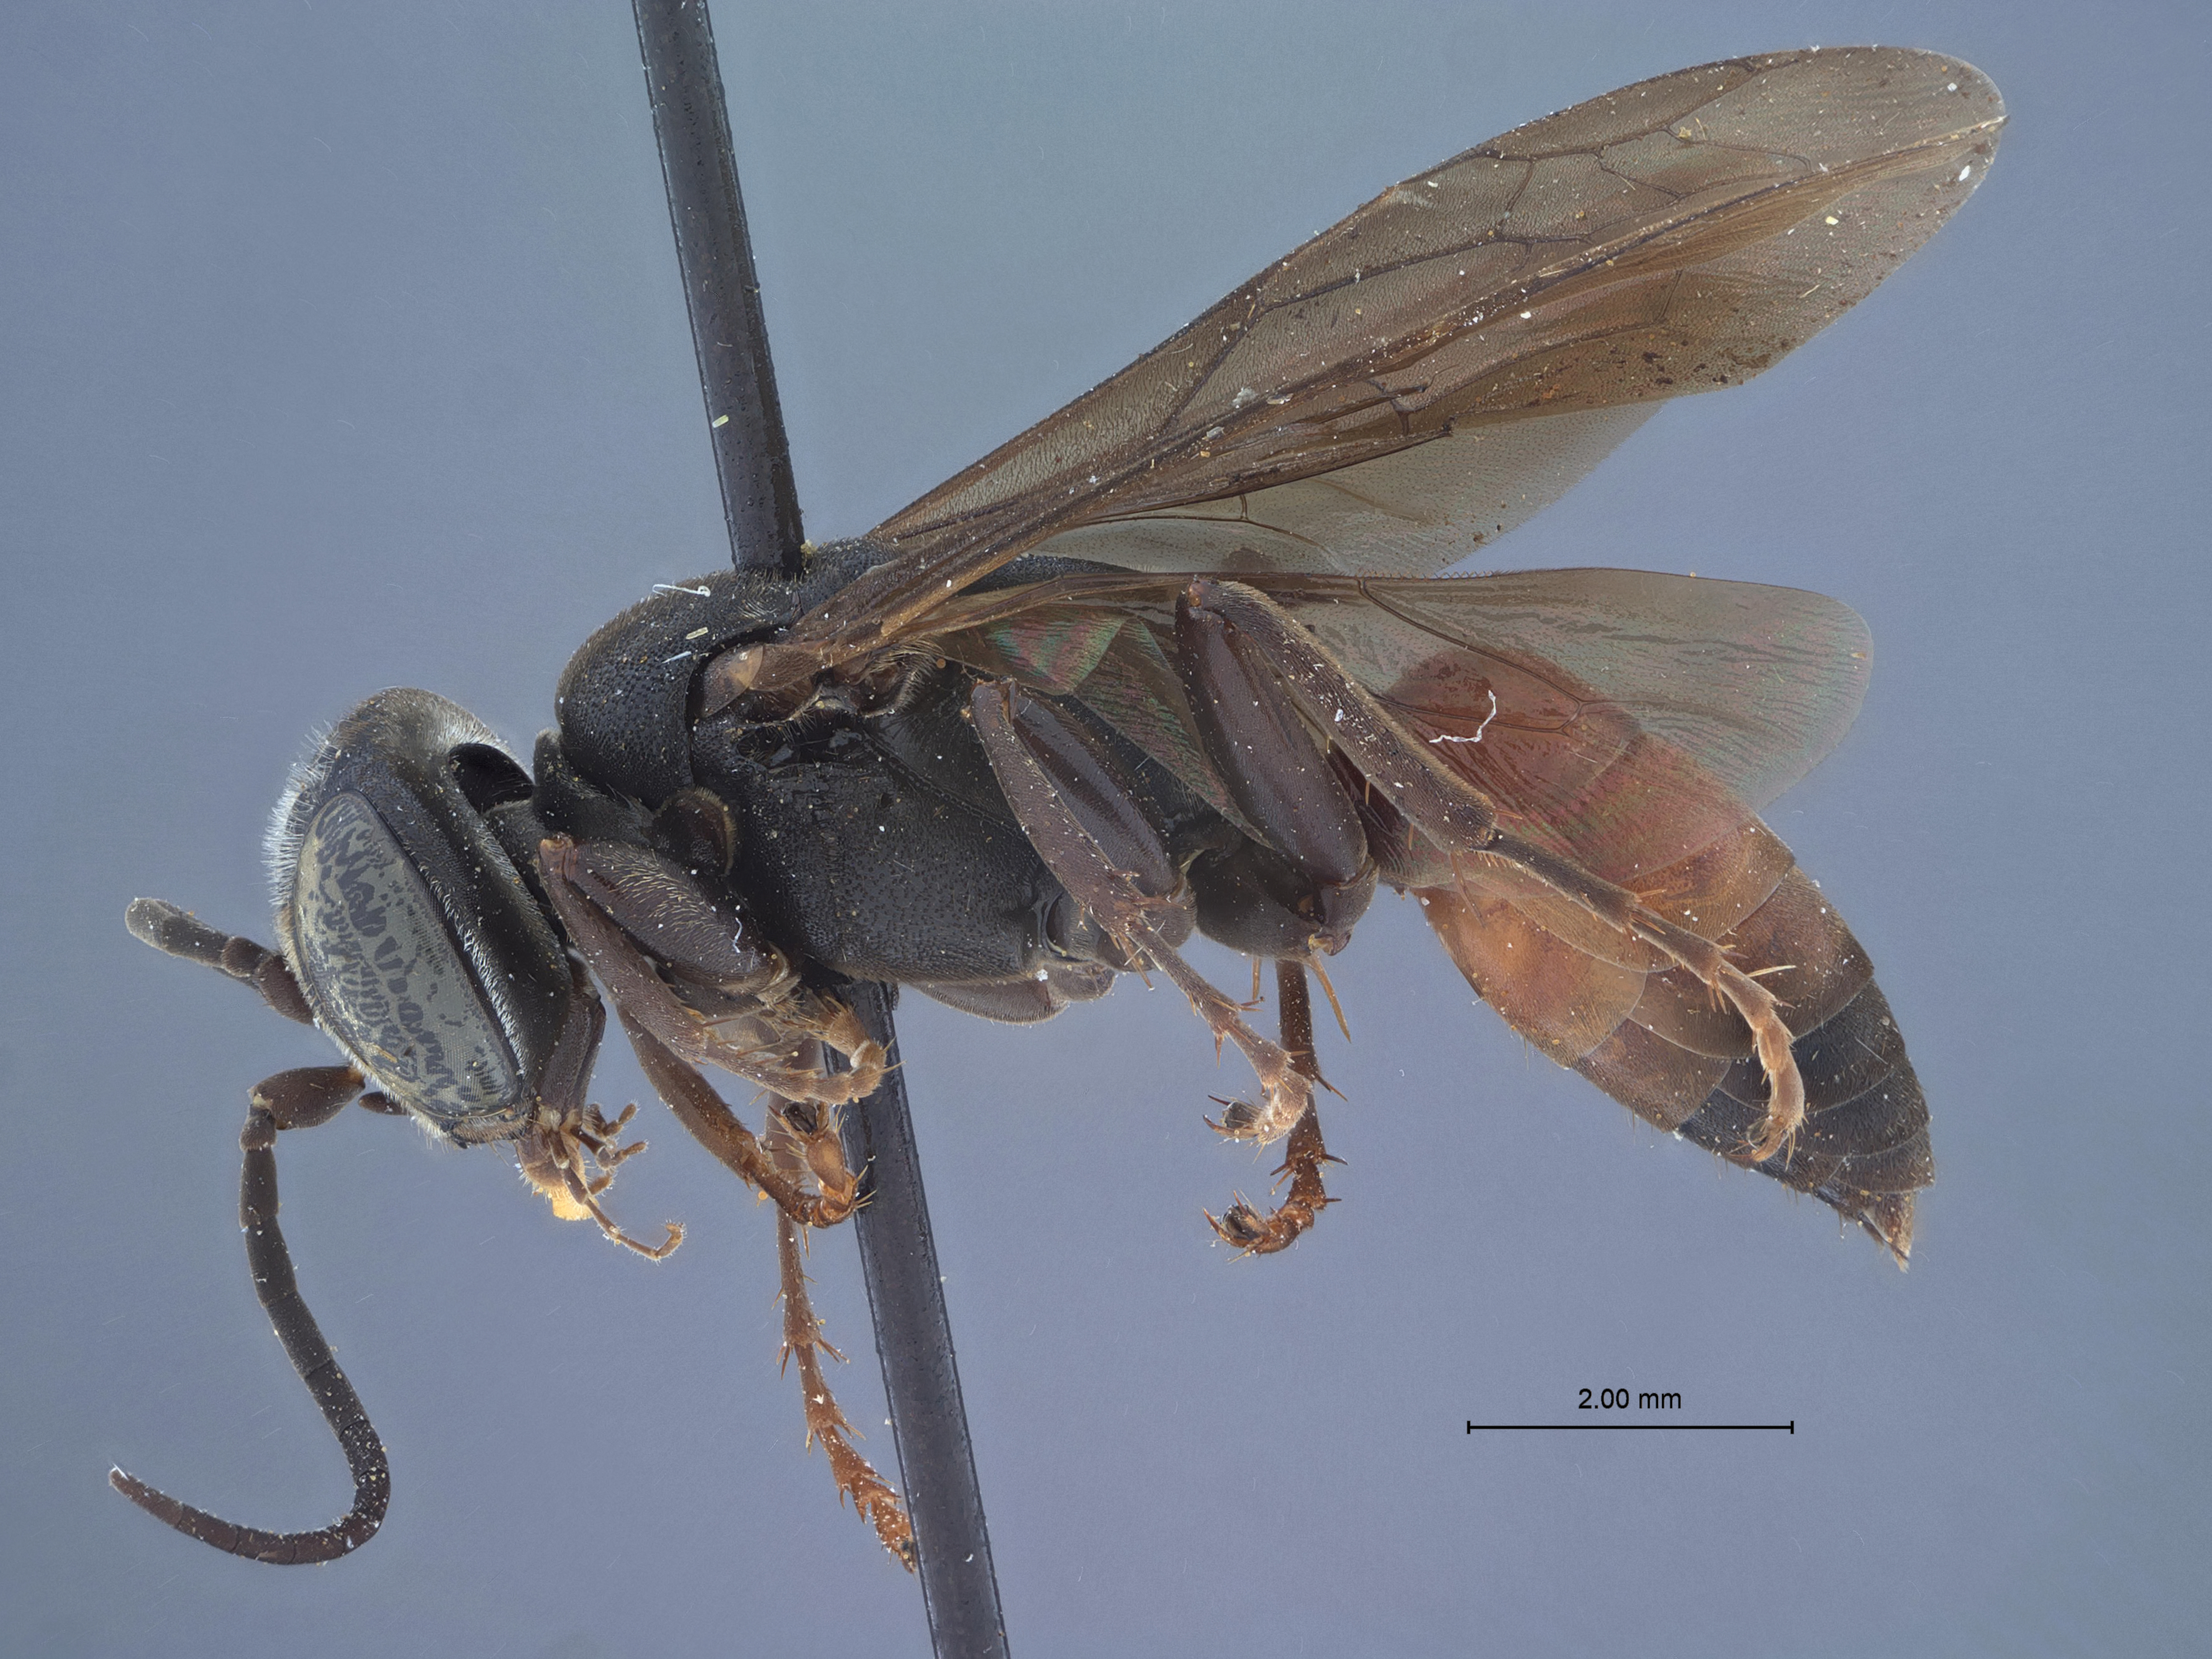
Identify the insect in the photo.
Microstictia texensis
